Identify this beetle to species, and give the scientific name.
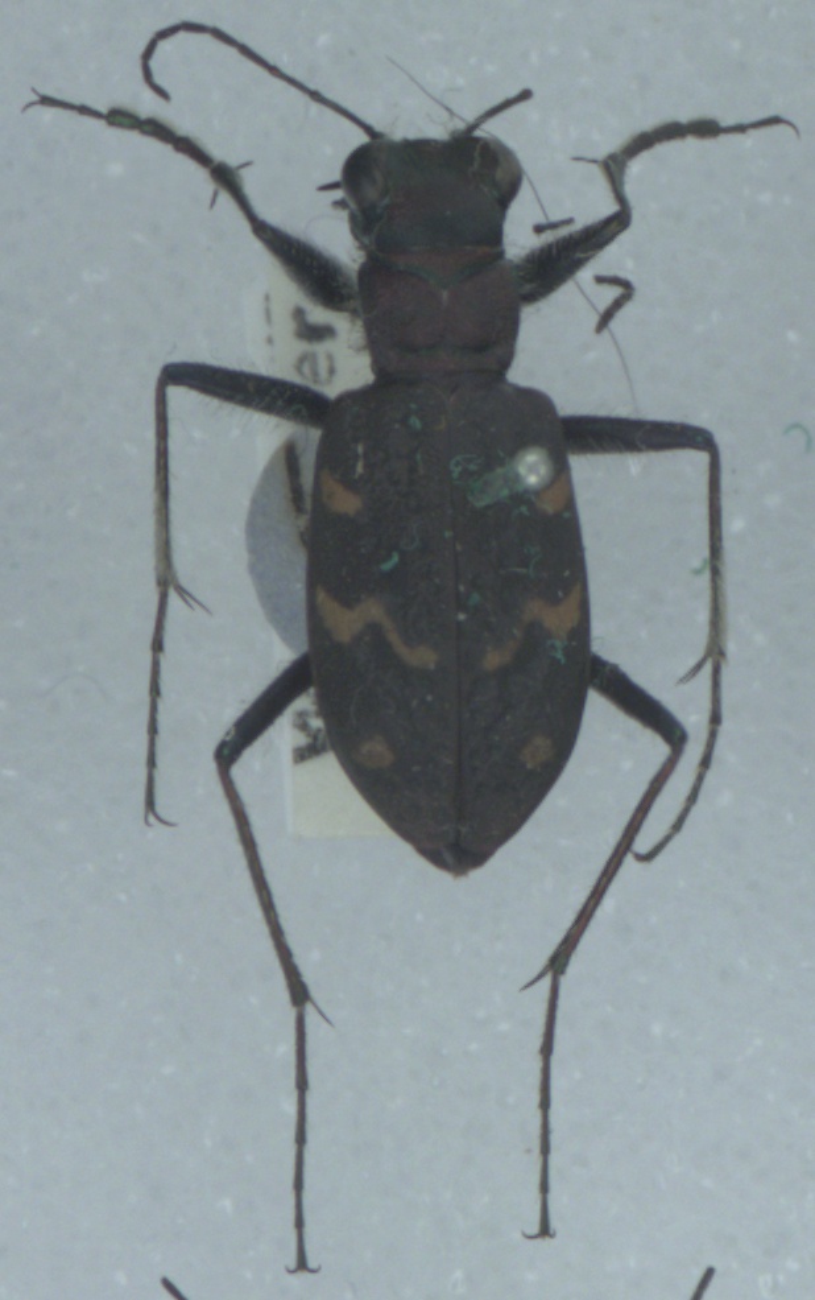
Cicindela sylvatica
